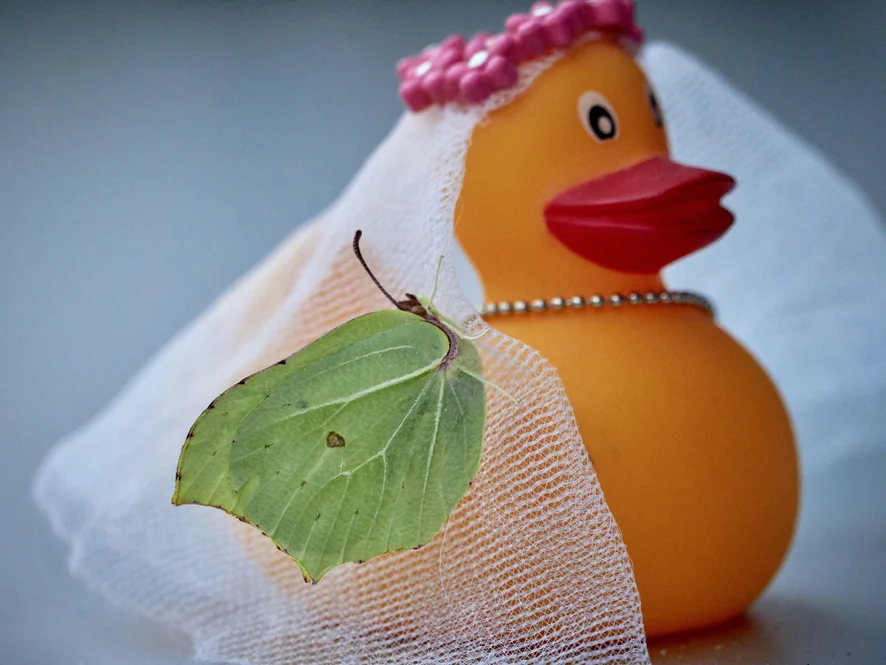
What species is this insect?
Gonepteryx rhamni
